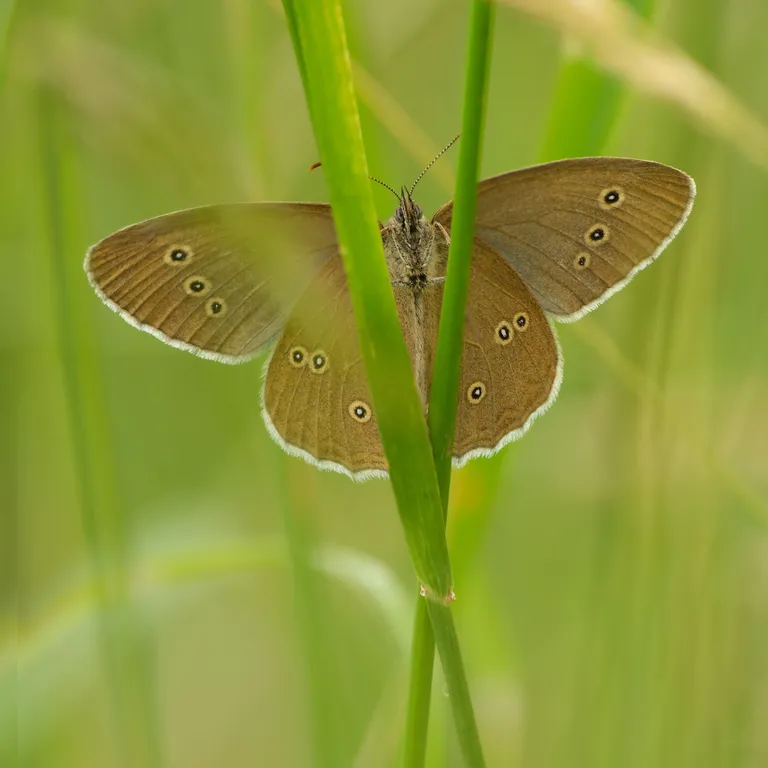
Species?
Aphantopus hyperantus
